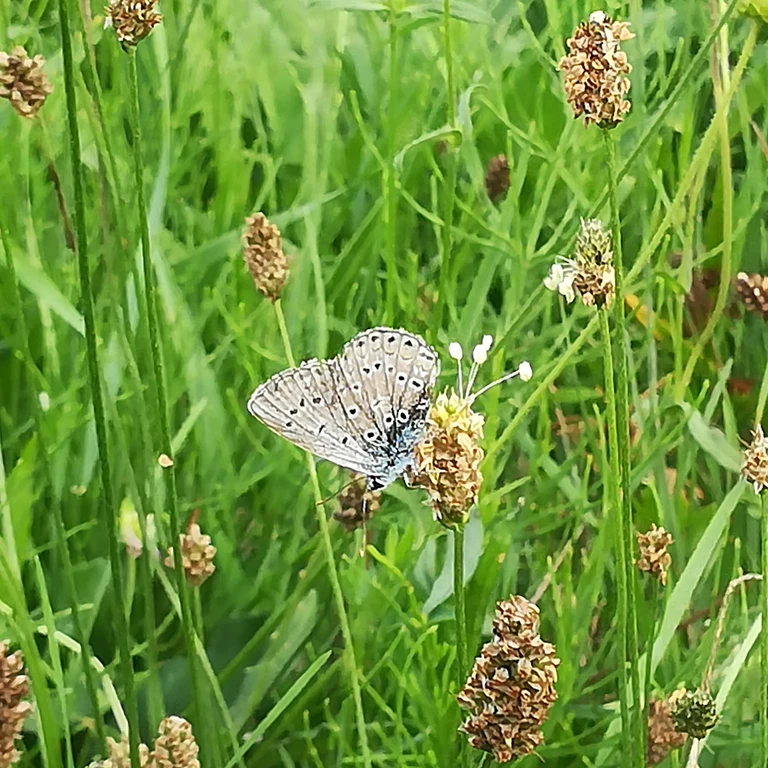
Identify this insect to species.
Polyommatus icarus
